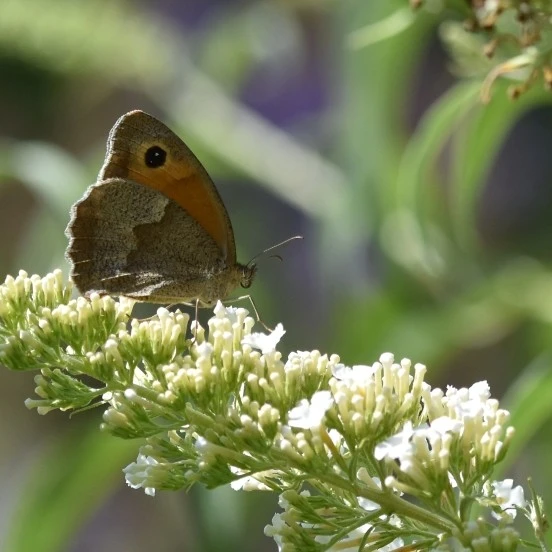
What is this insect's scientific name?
Maniola jurtina
